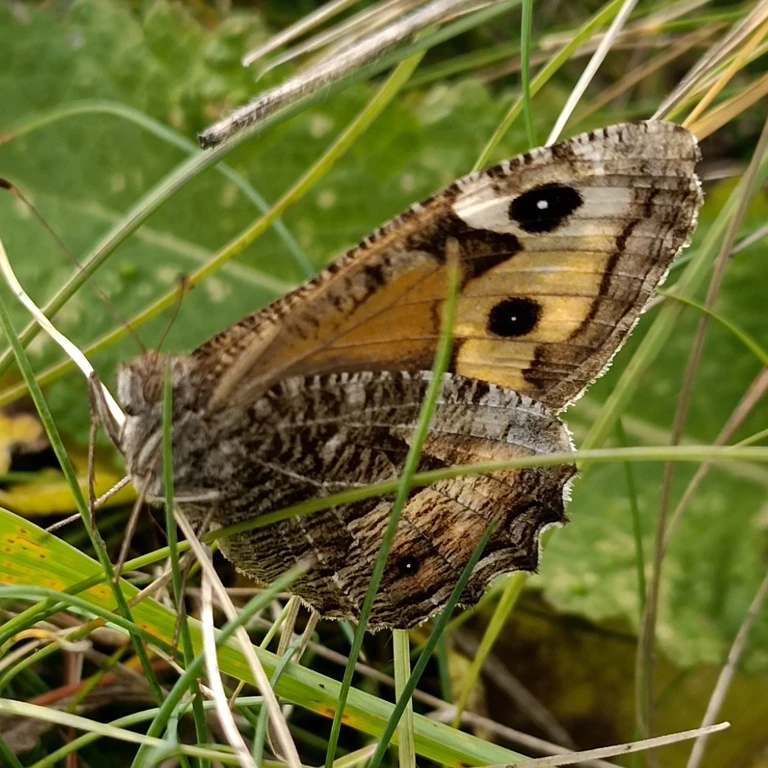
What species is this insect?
Hipparchia semele
